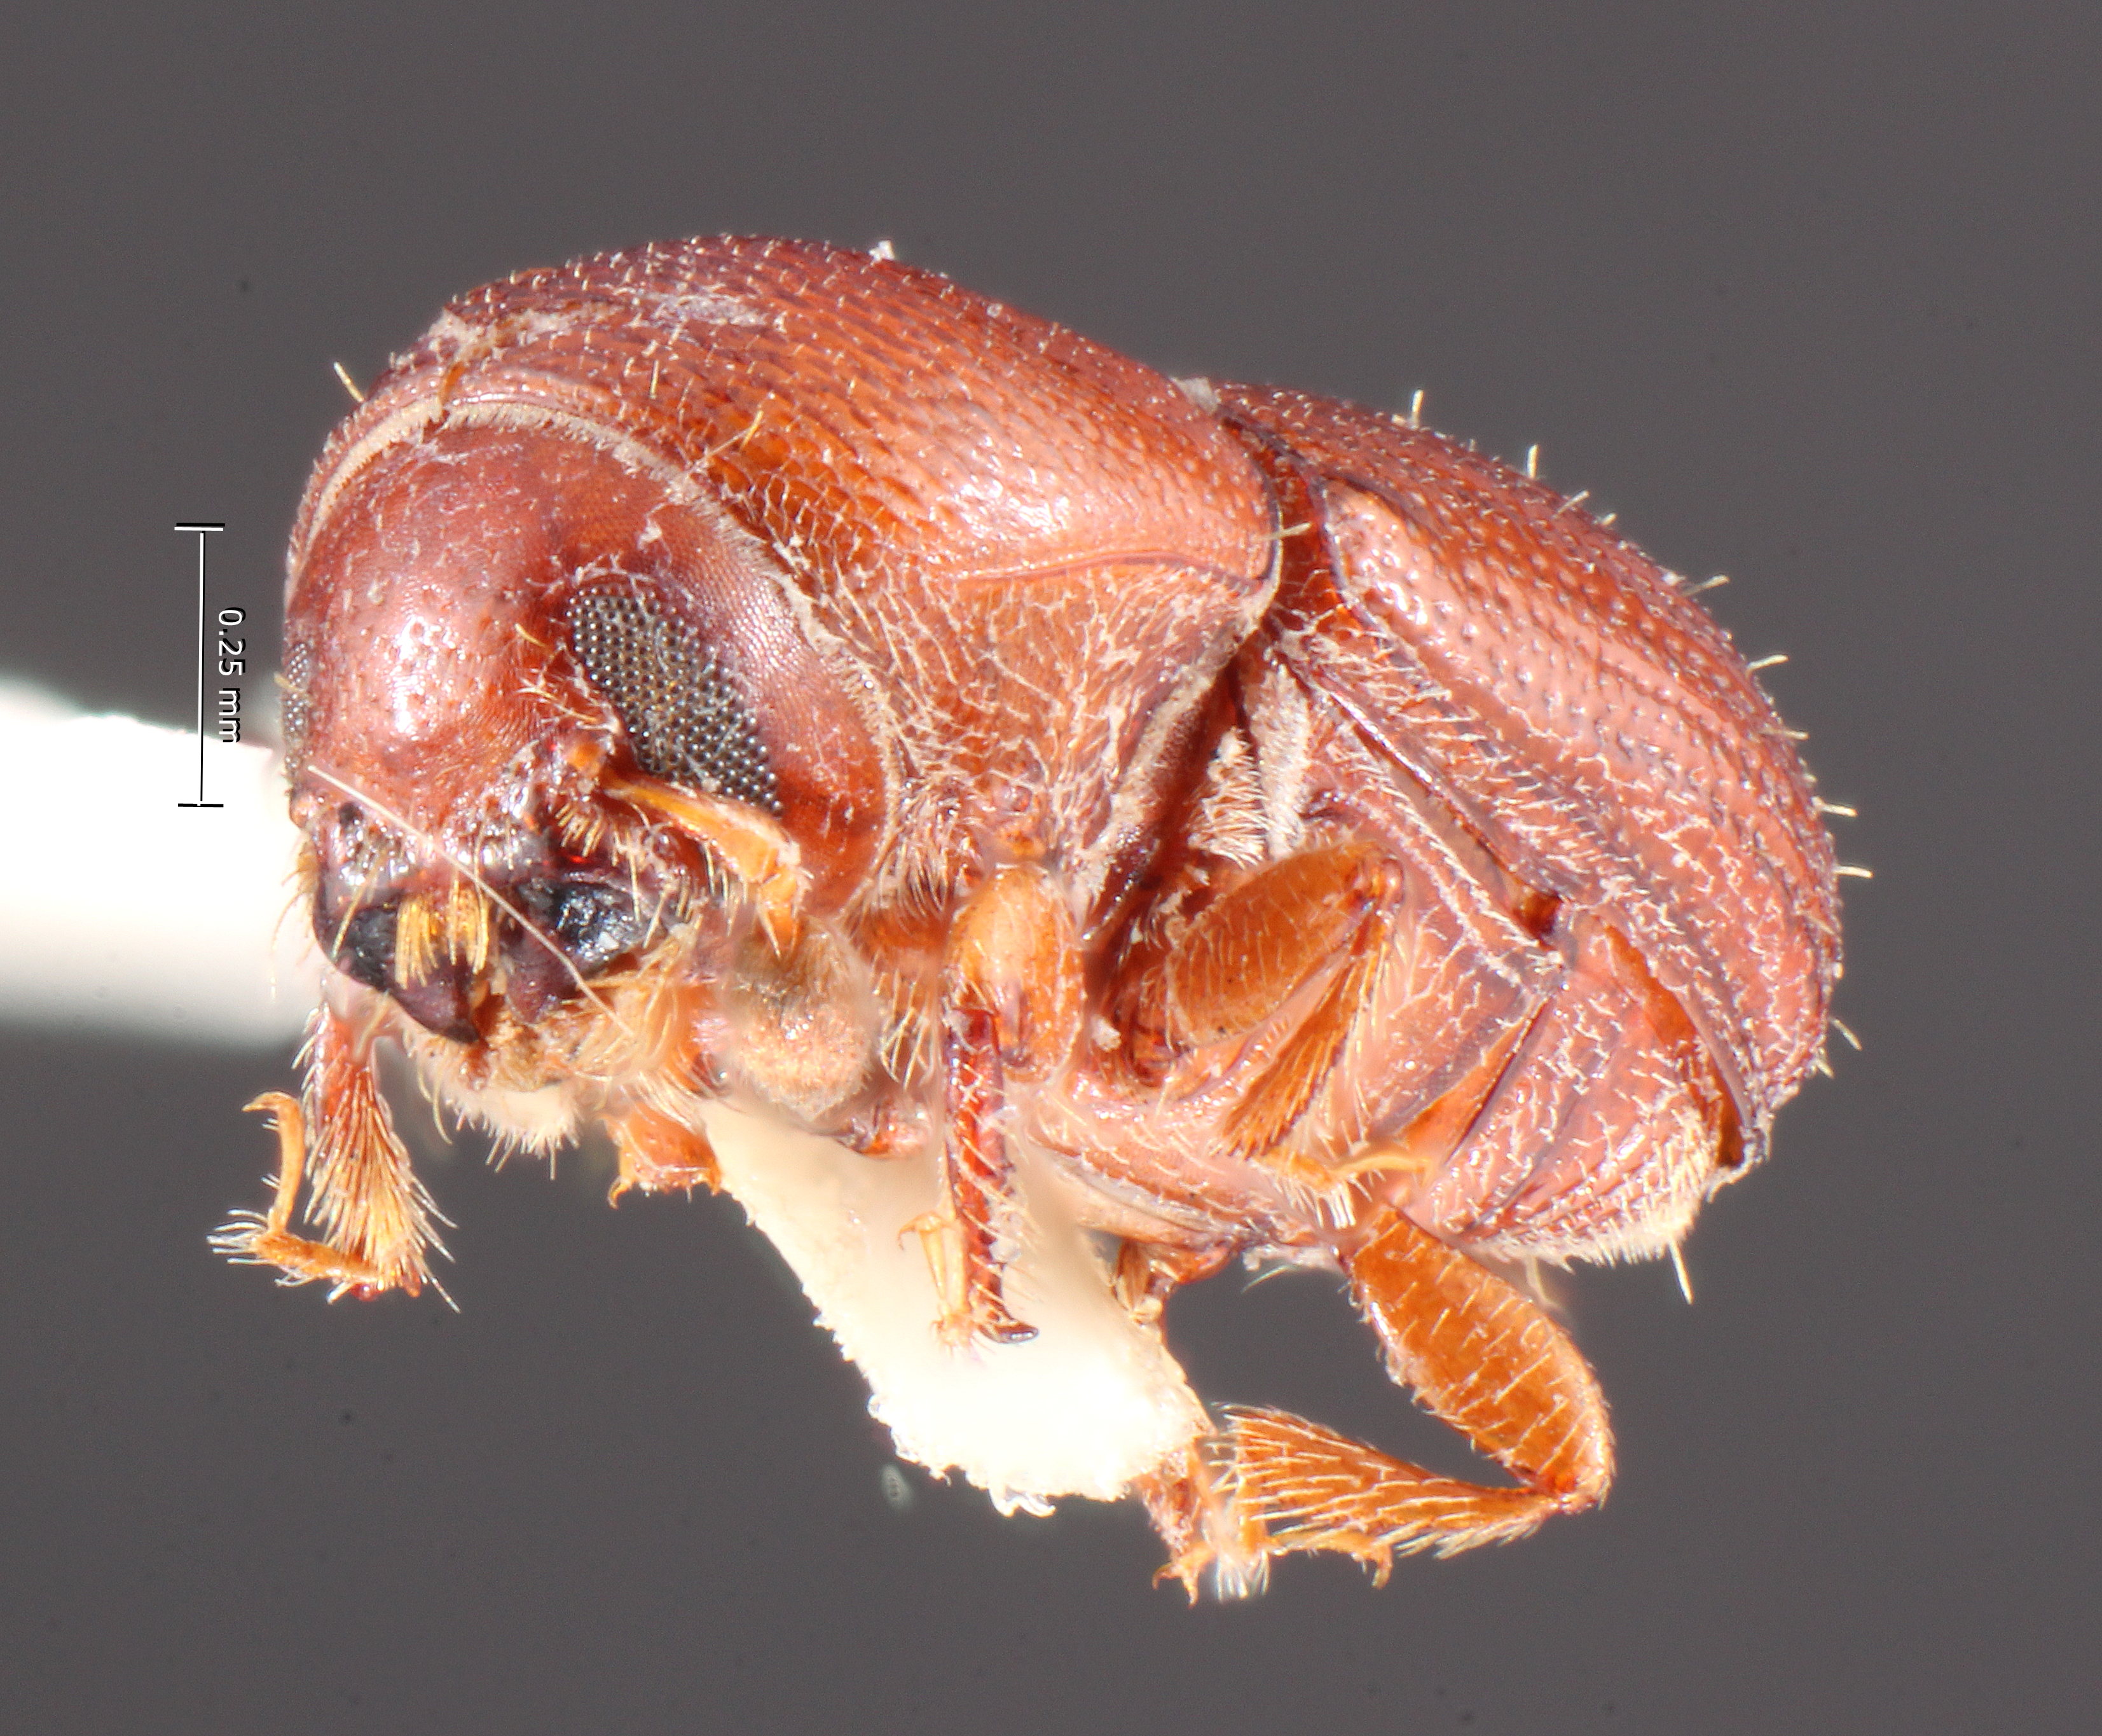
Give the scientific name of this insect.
Prionosceles spadix
